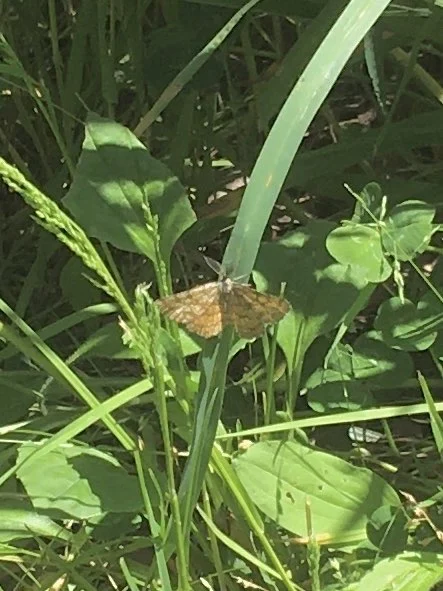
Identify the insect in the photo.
Ematurga atomaria
